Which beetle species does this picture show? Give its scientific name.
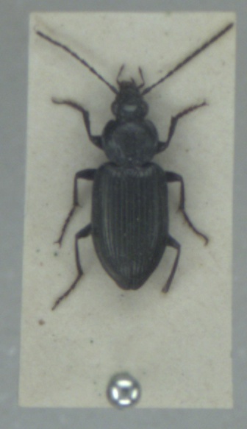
Agonum emarginatum
